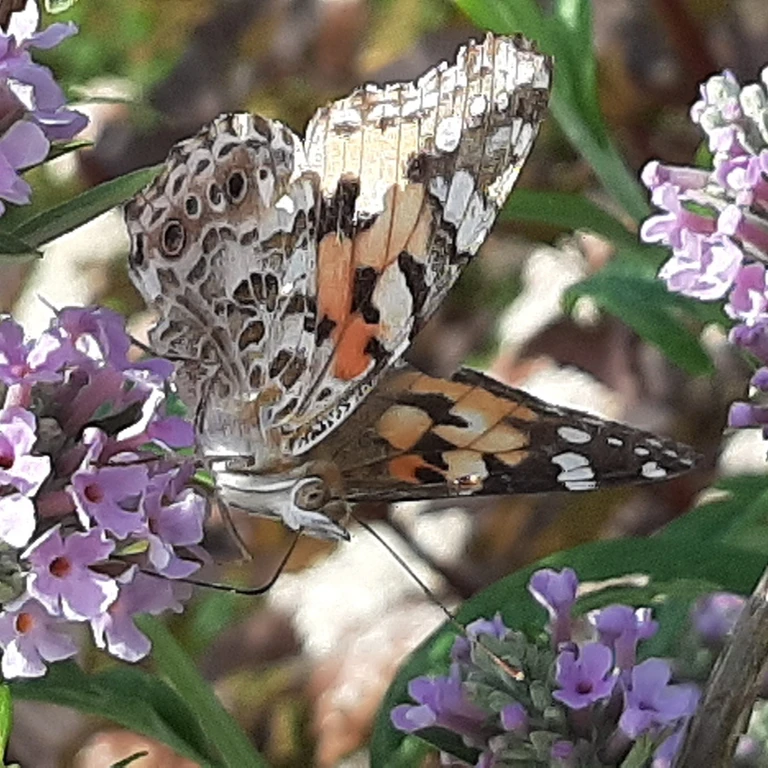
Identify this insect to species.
Vanessa cardui
